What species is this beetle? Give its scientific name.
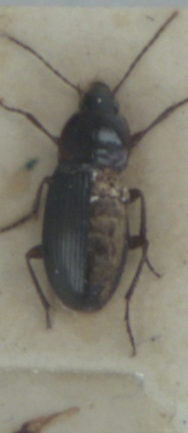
Calathus melanocephalus
